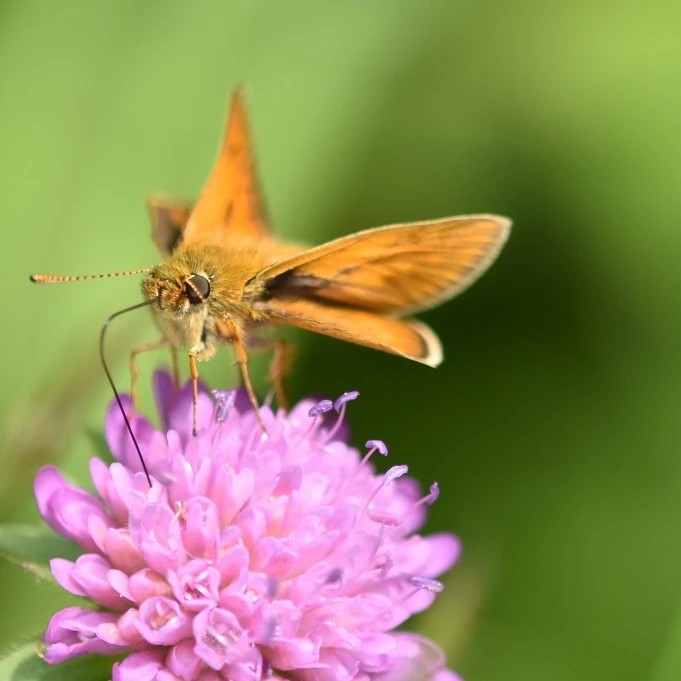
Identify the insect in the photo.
Ochlodes sylvanus (also Ochlodes venata)
